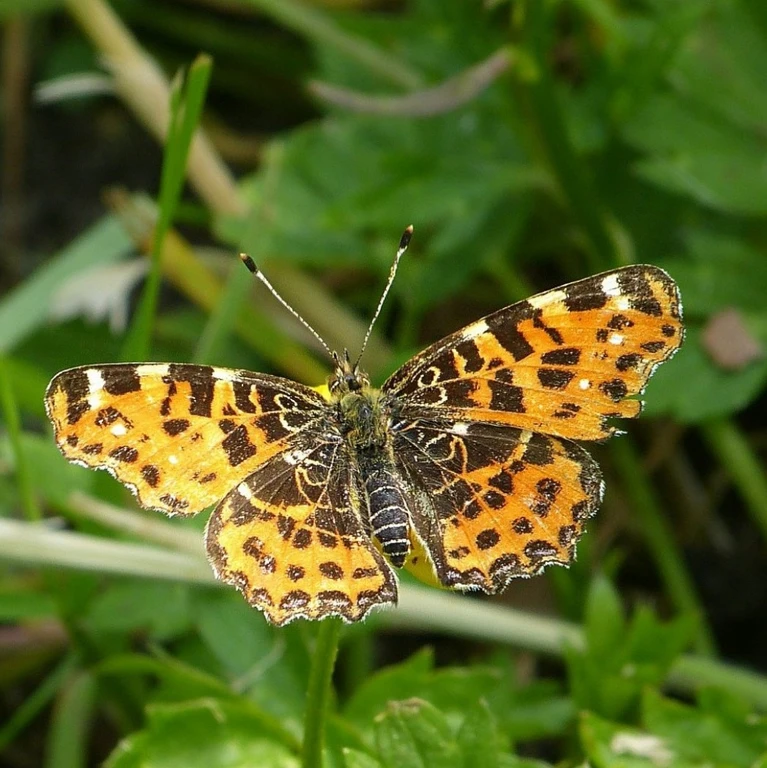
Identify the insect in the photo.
Araschnia levana
